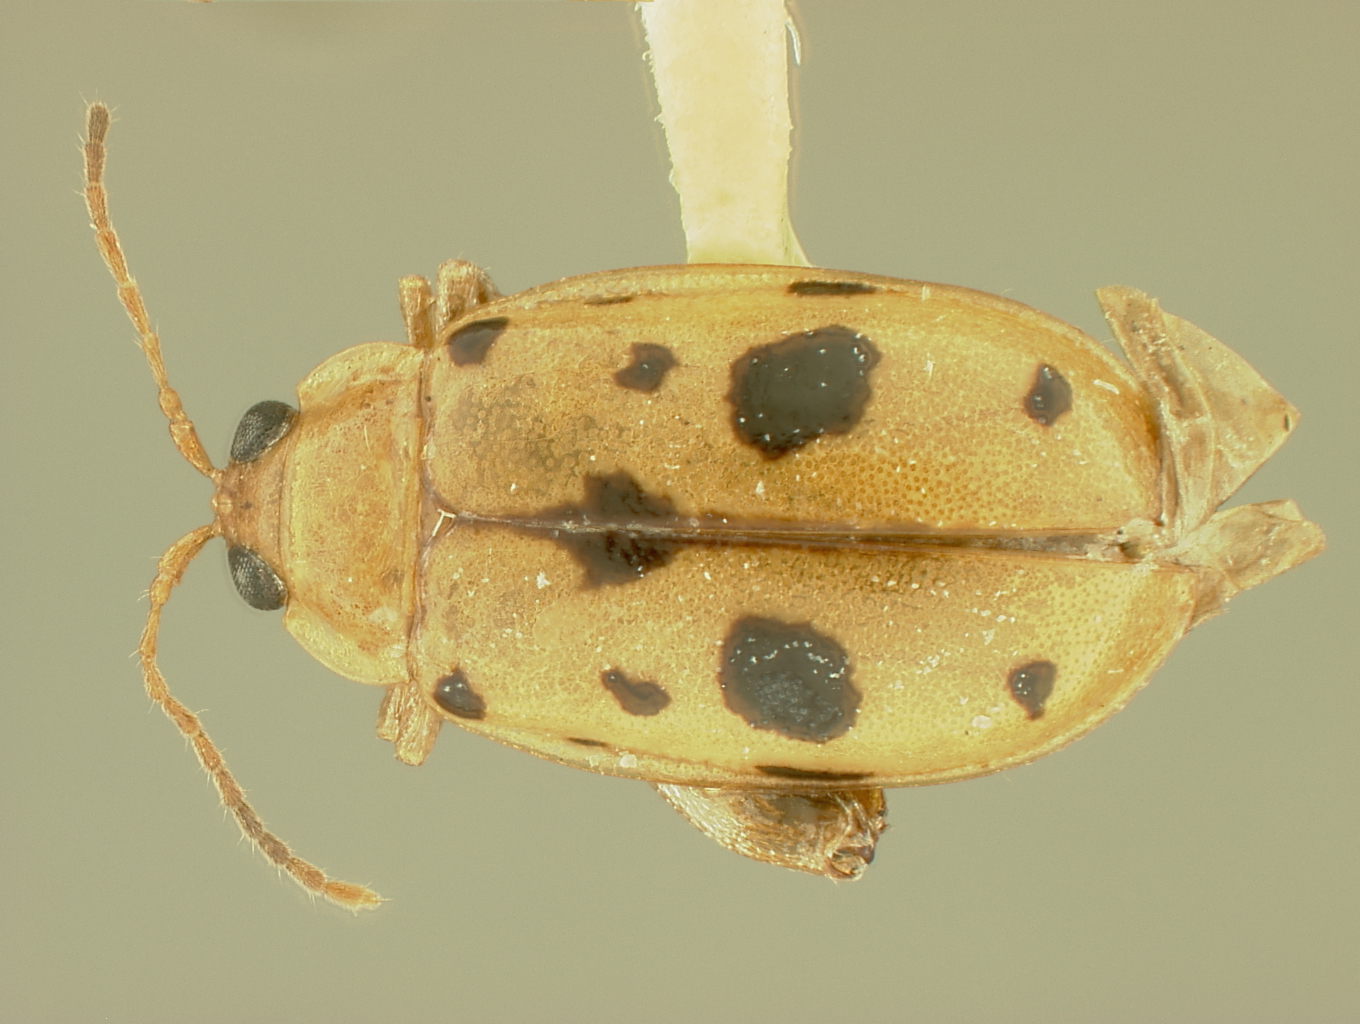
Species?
Oedionychis nigrosignata (also Oedionychus nigrosignata)
